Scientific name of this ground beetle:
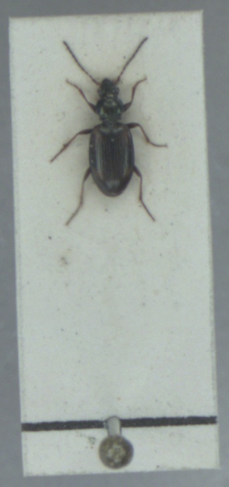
Bembidion bruxellense
